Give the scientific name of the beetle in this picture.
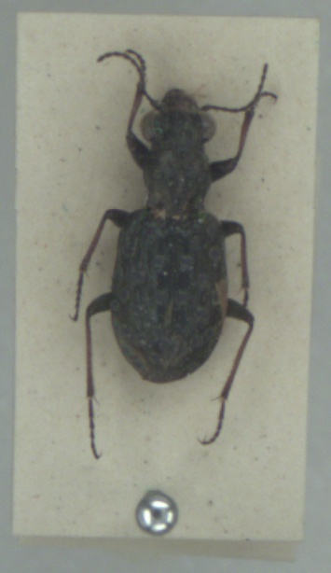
Elaphrus cupreus
